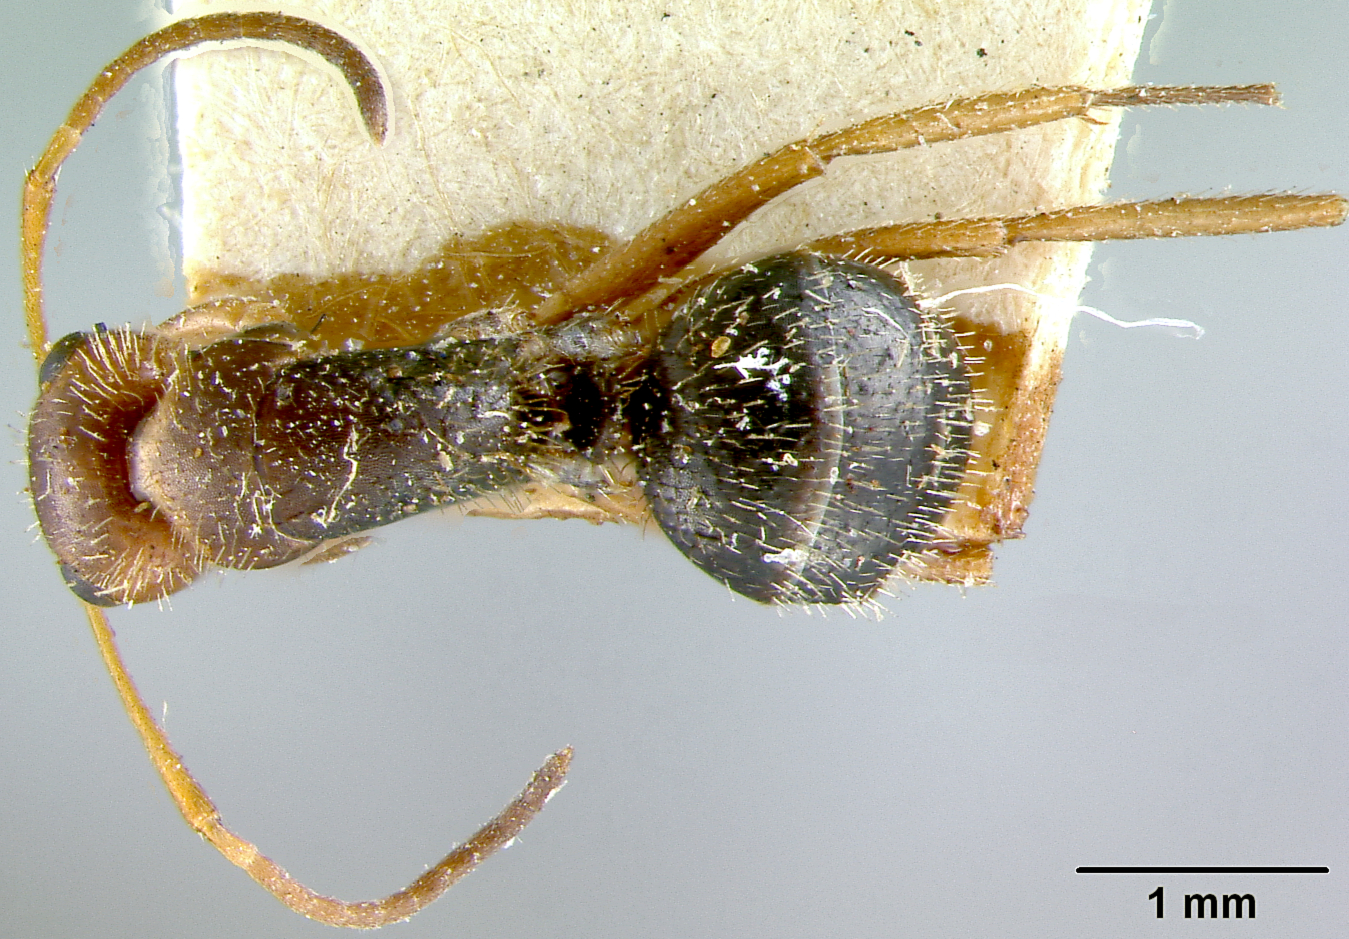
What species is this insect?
Camponotus biolleyi
